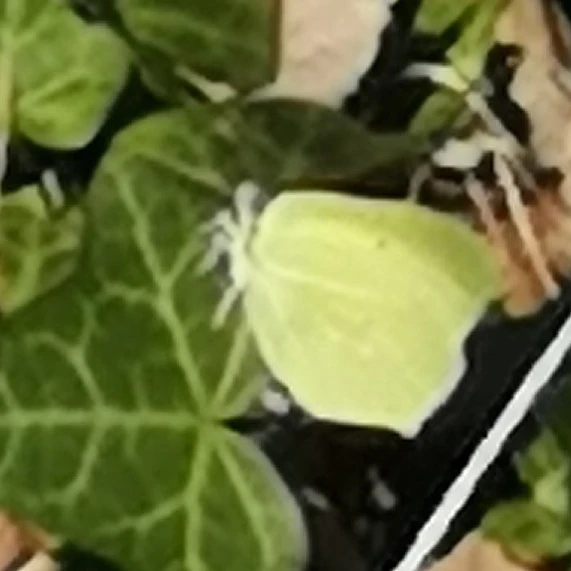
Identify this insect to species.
Gonepteryx rhamni
